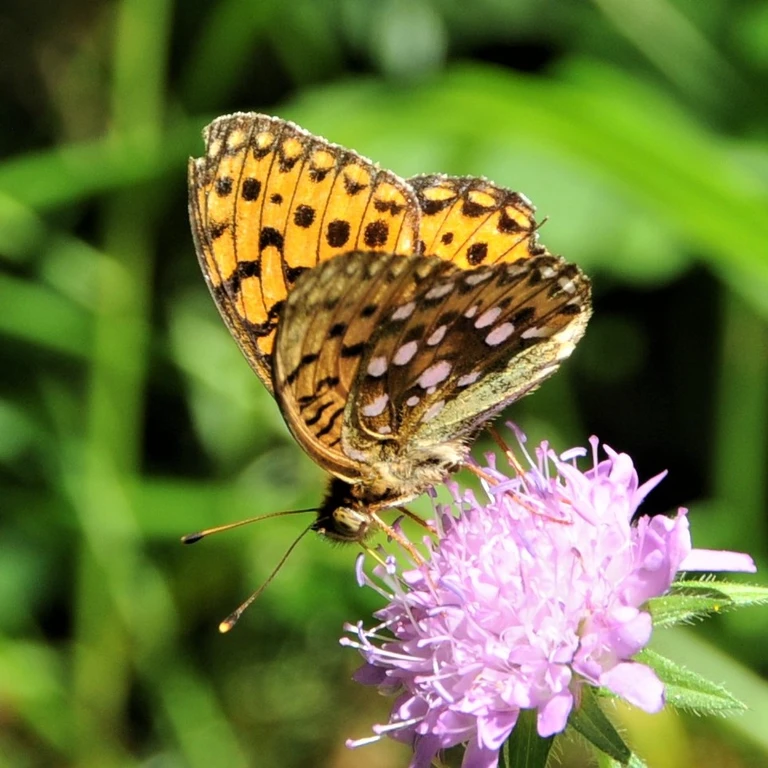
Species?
Speyeria aglaja
